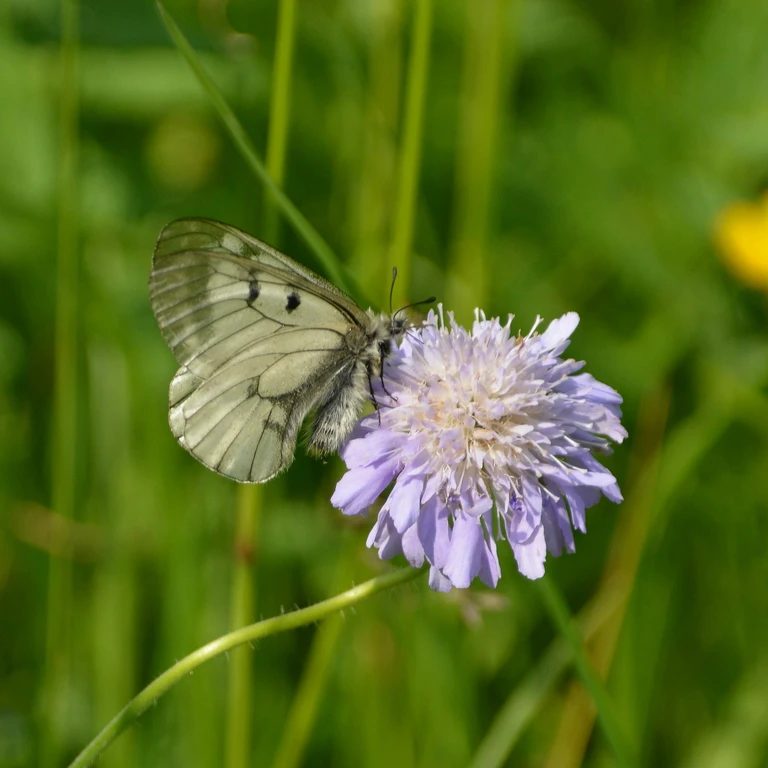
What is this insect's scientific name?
Parnassius mnemosyne
